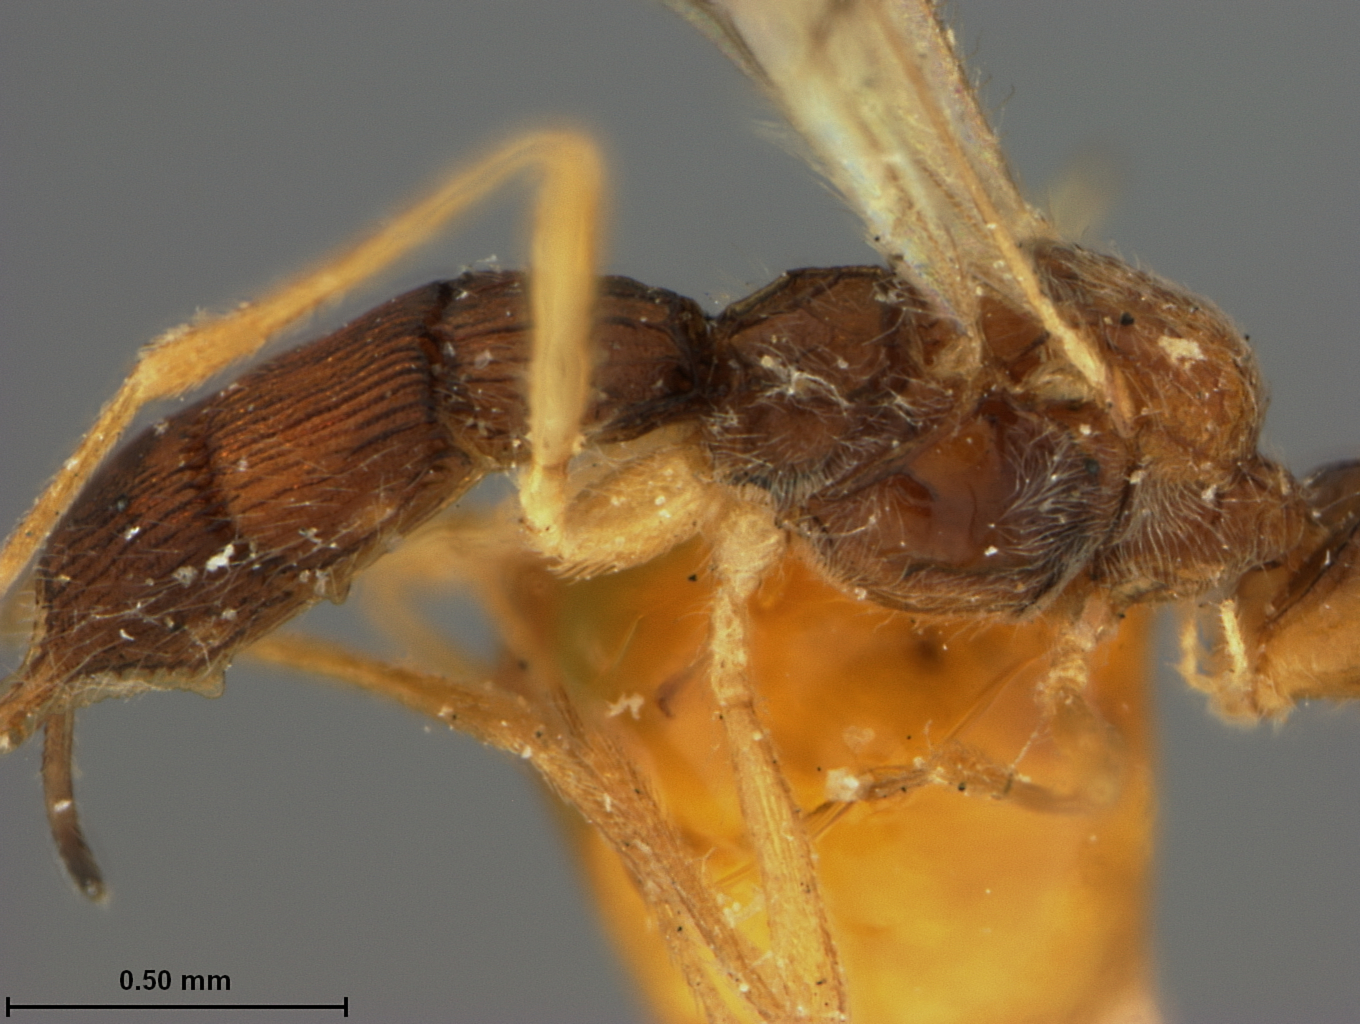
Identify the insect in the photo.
Acanthacampsis japonica
